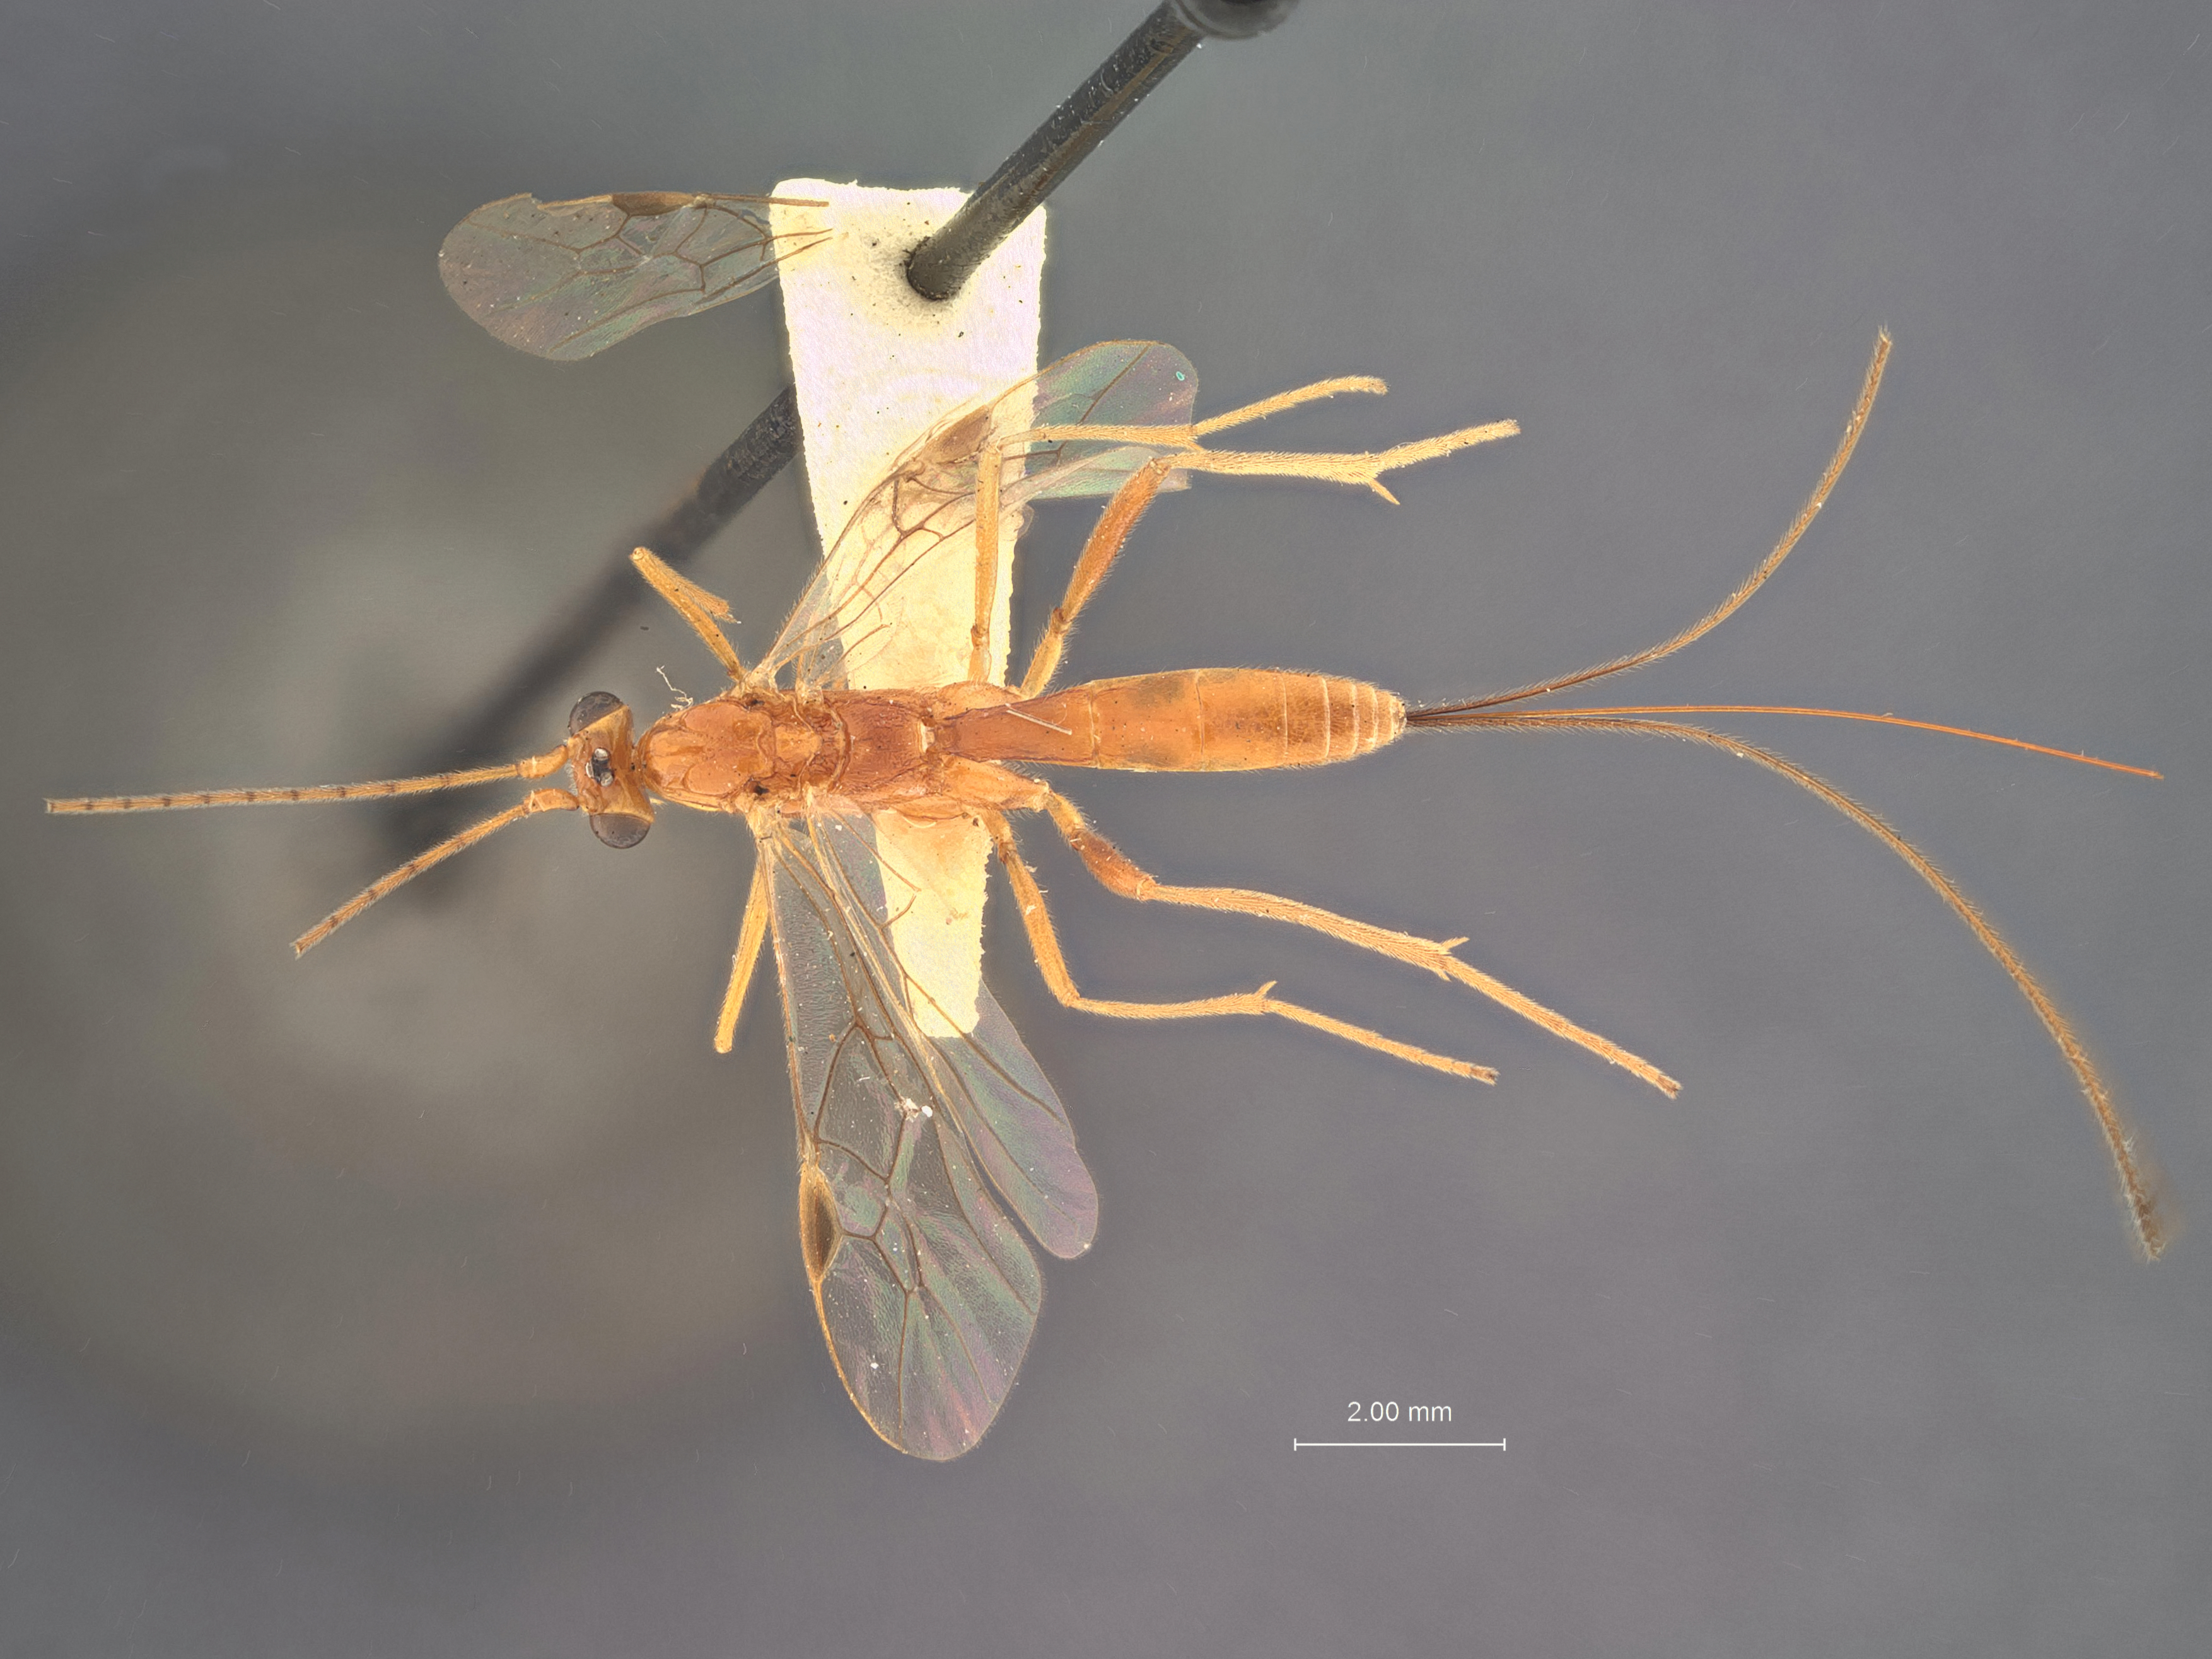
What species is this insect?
Macrocentrus utilis
